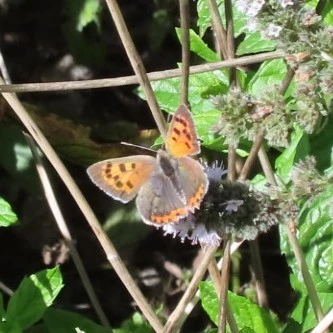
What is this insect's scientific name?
Lycaena phlaeas
